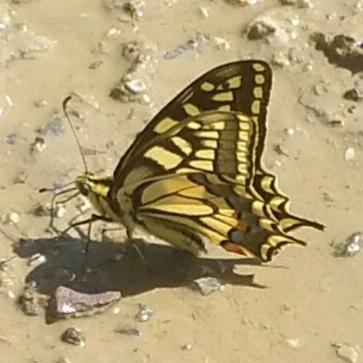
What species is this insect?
Papilio machaon
